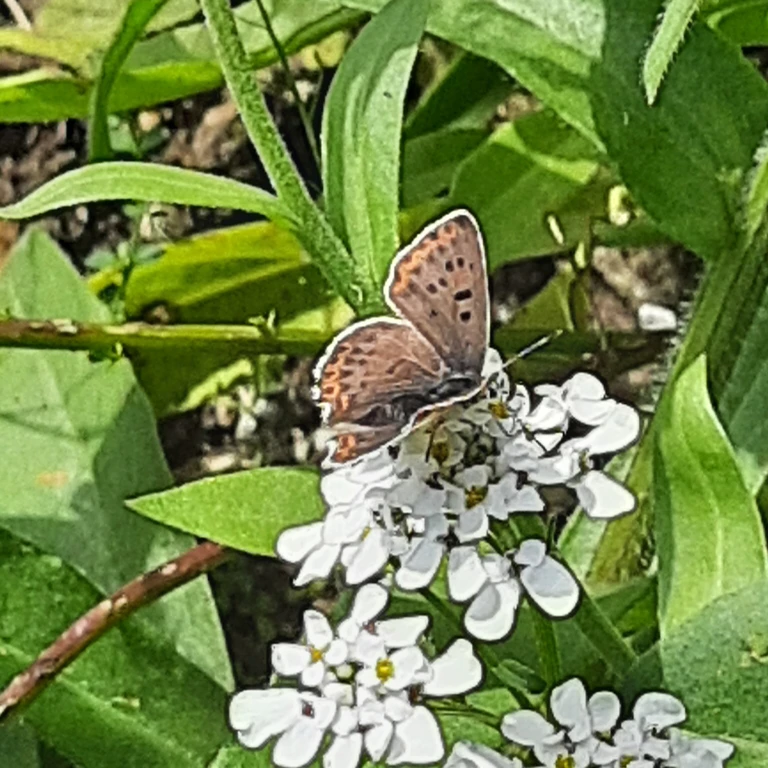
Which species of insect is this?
Lycaena tityrus (also Loweia tityrus)
